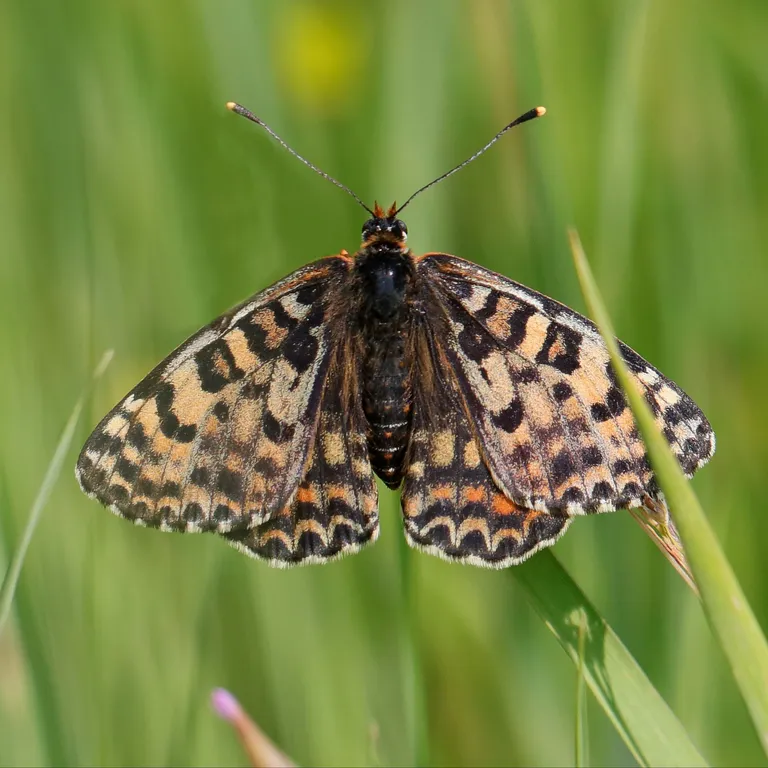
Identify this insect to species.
Melitaea didyma
